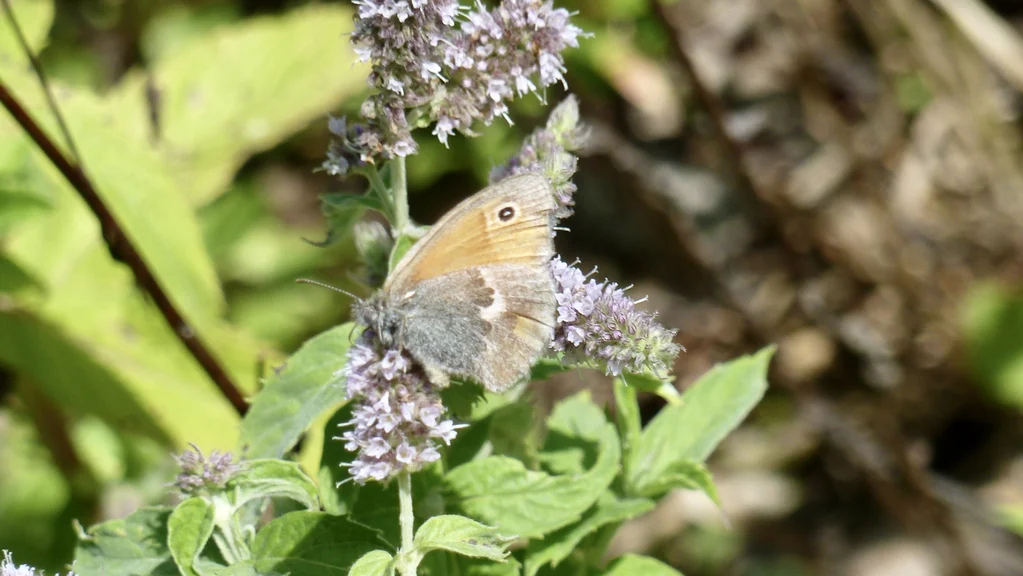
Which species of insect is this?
Coenonympha pamphilus
